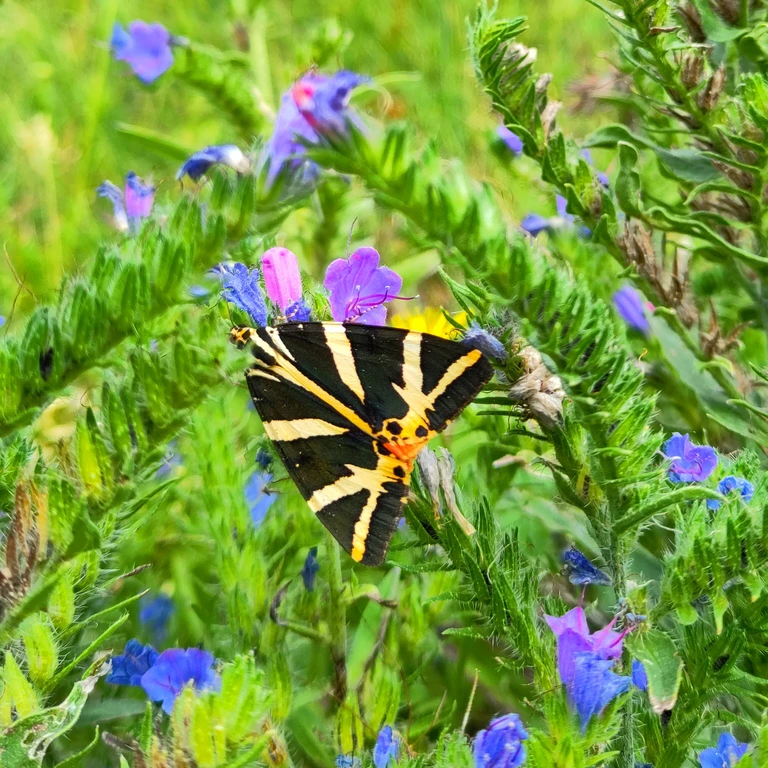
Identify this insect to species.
Euplagia quadripunctaria
